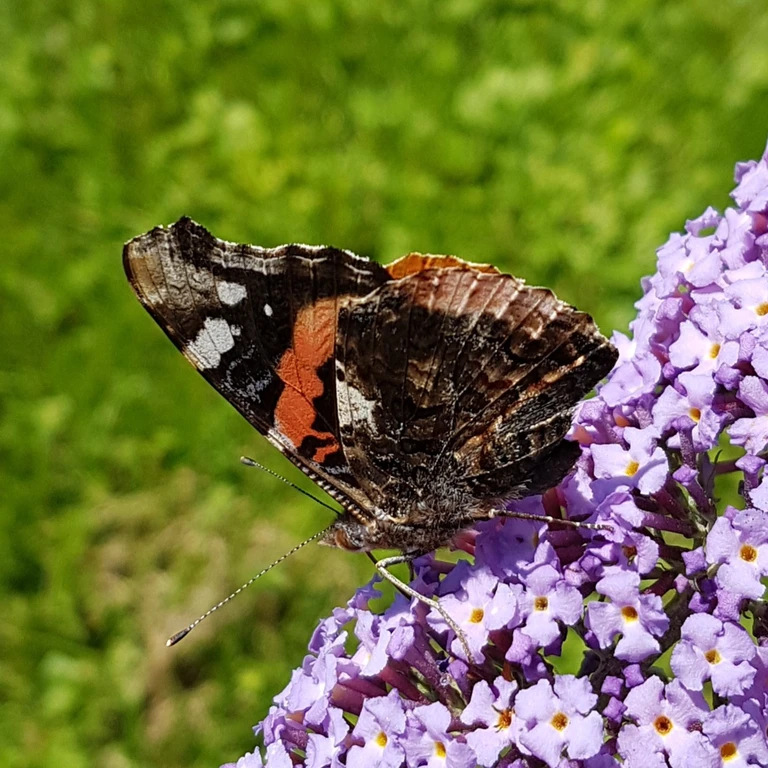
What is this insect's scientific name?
Vanessa atalanta
